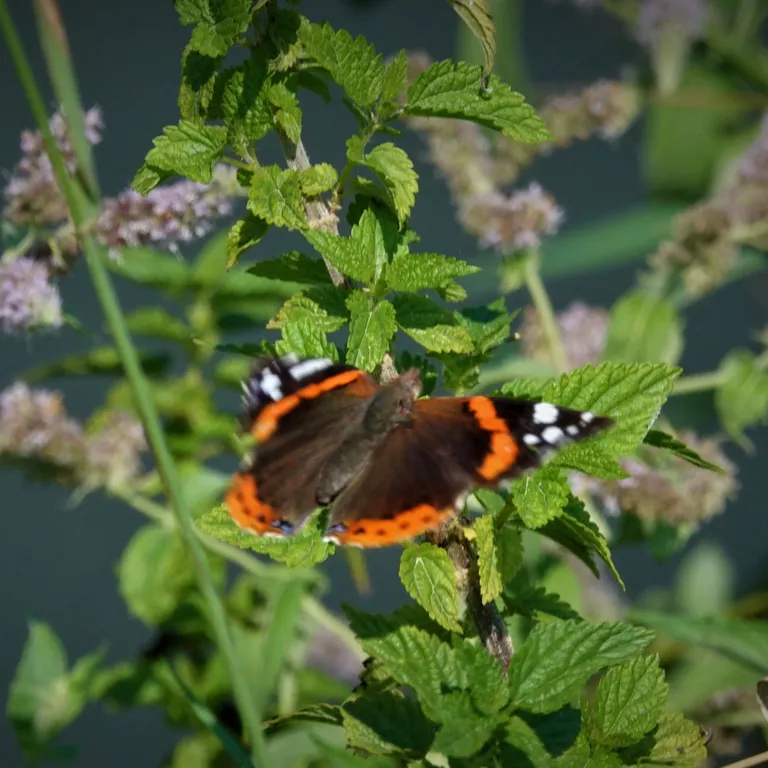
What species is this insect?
Vanessa atalanta
